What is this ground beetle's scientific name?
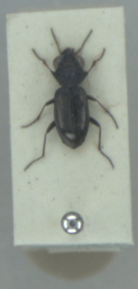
Notiophilus palustris
